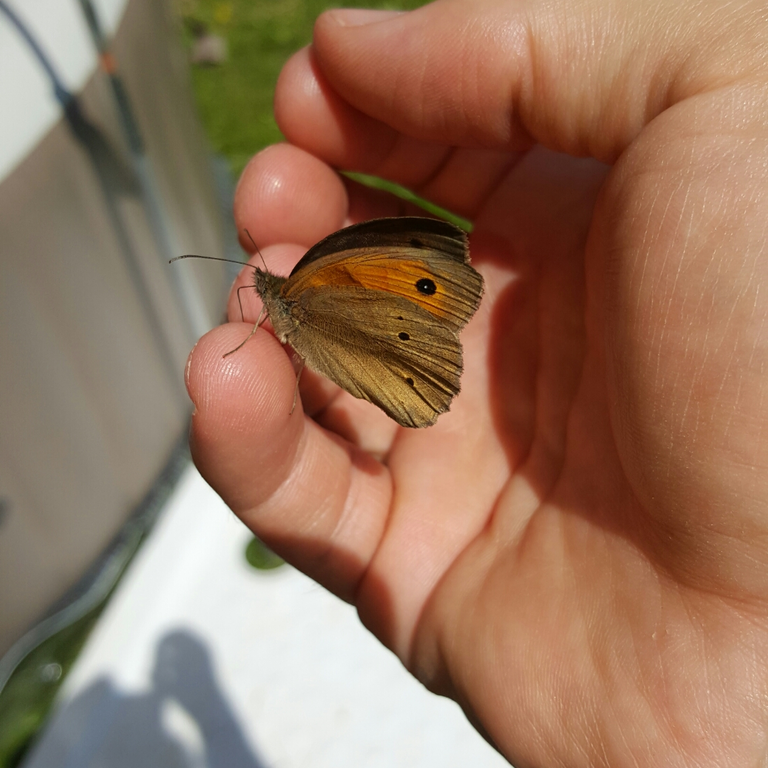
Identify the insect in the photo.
Maniola jurtina
